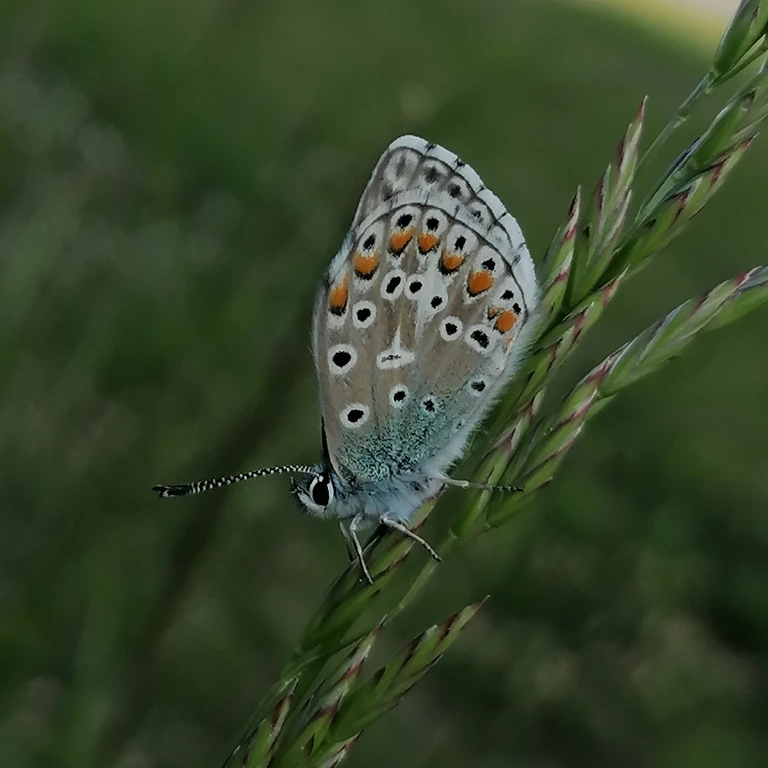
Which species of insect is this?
Lysandra bellargus
